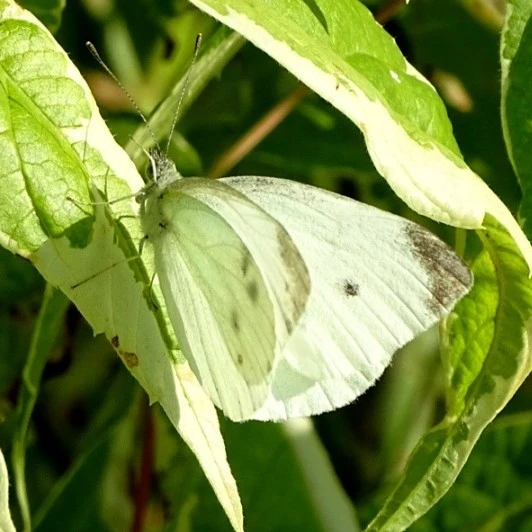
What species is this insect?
Pieris rapae
